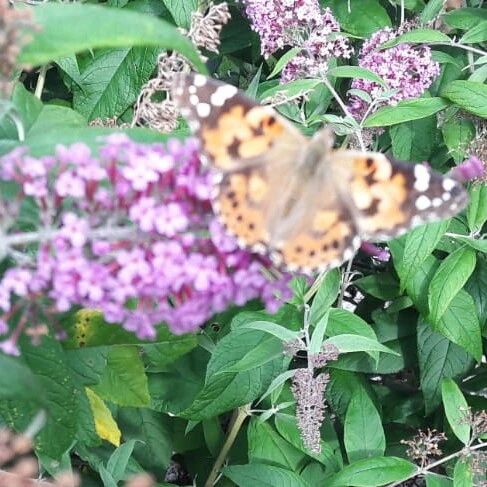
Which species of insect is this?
Vanessa cardui
